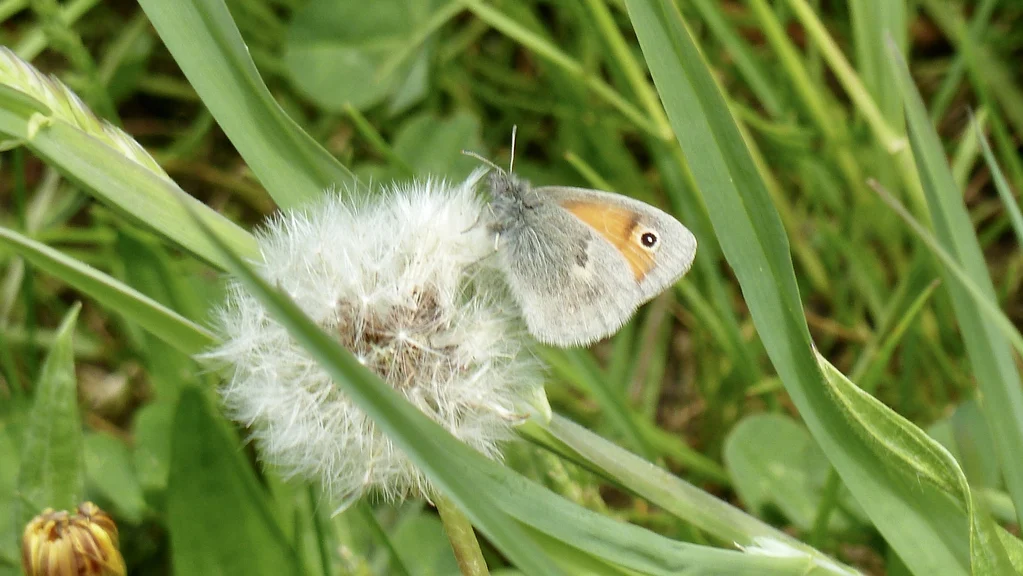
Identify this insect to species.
Coenonympha pamphilus
